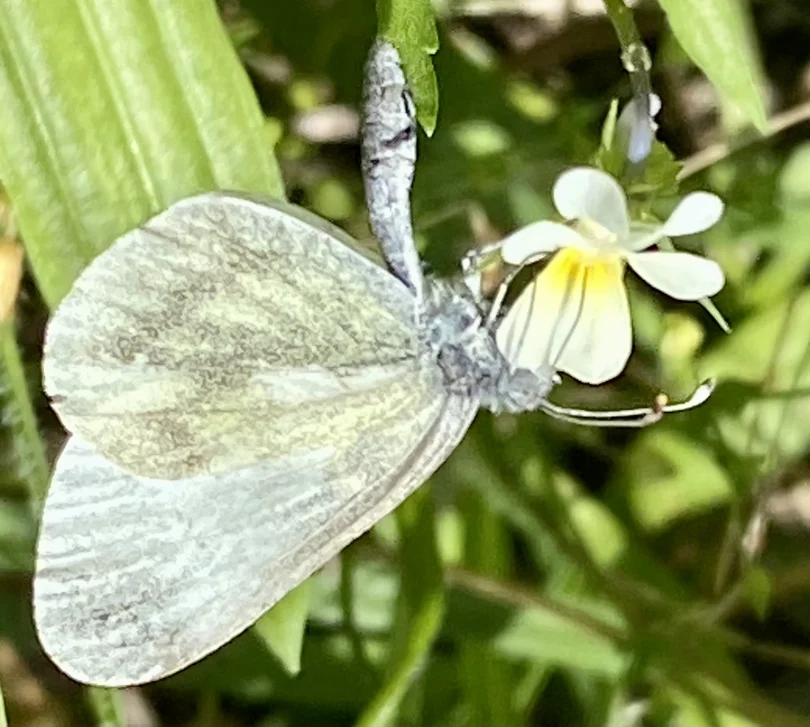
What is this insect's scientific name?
Leptidea sinapis/juvernica
